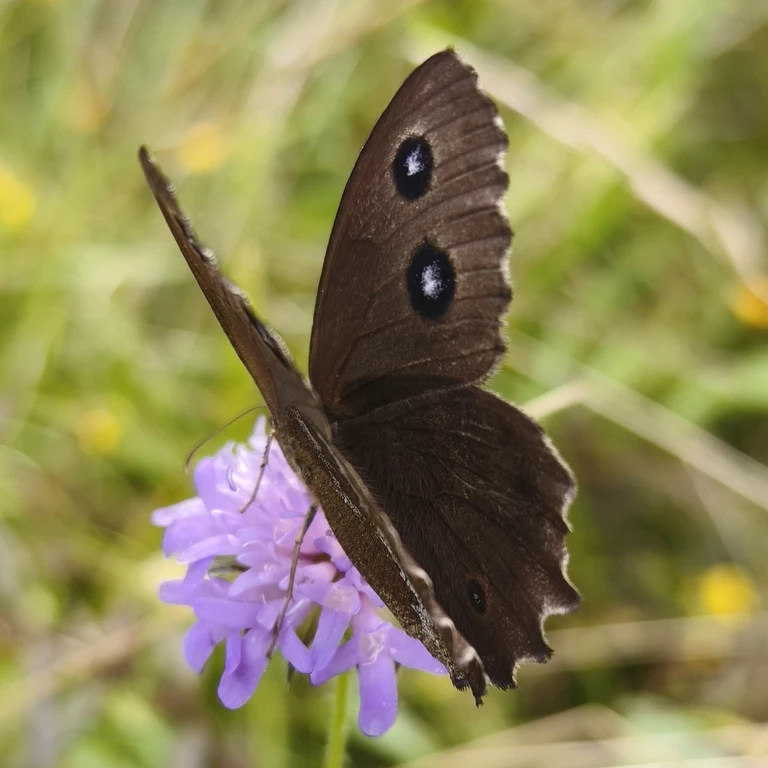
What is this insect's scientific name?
Minois dryas
